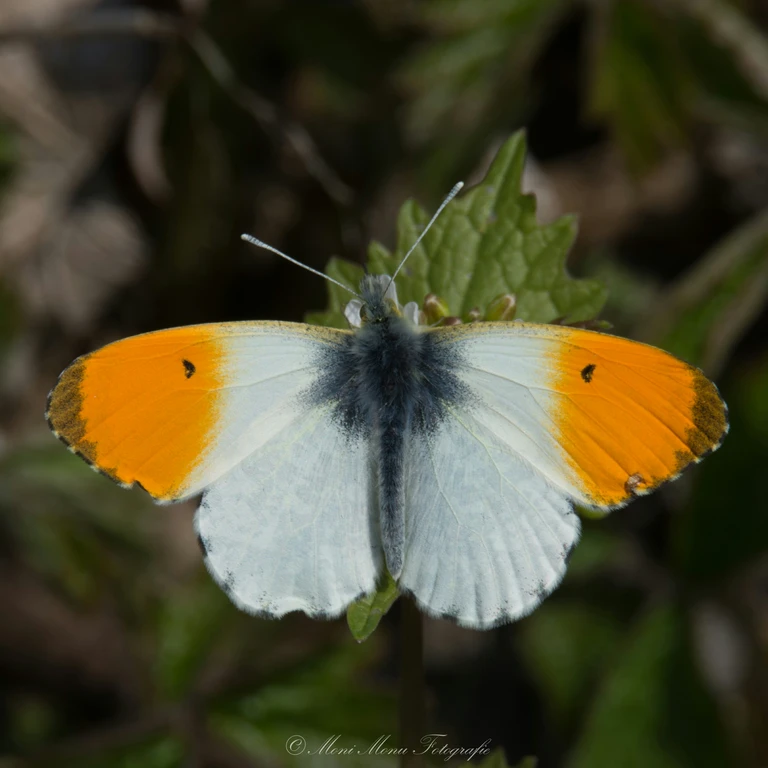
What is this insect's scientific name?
Anthocharis cardamines
